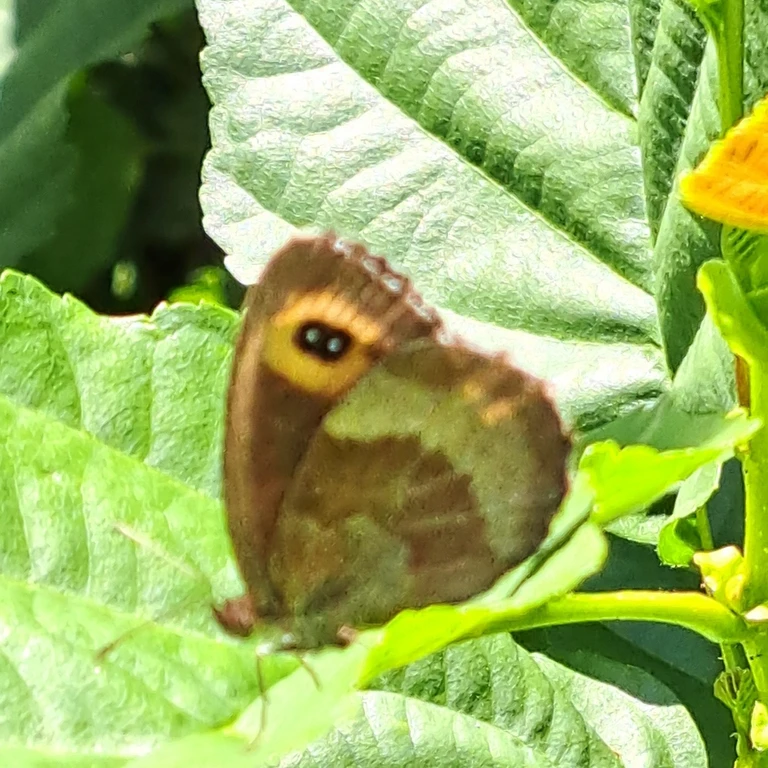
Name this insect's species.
Erebia aethiops
